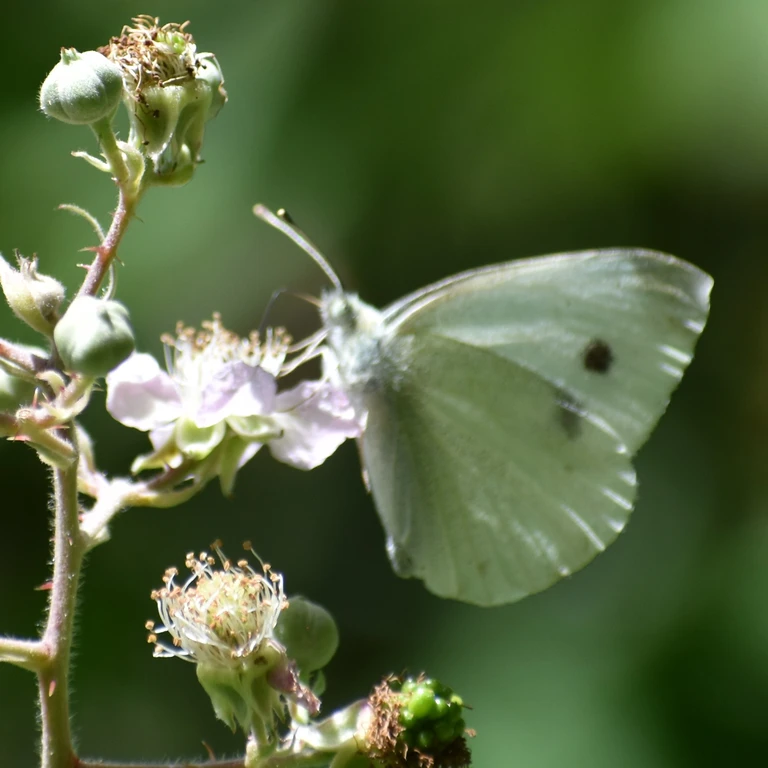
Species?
Pieris rapae
